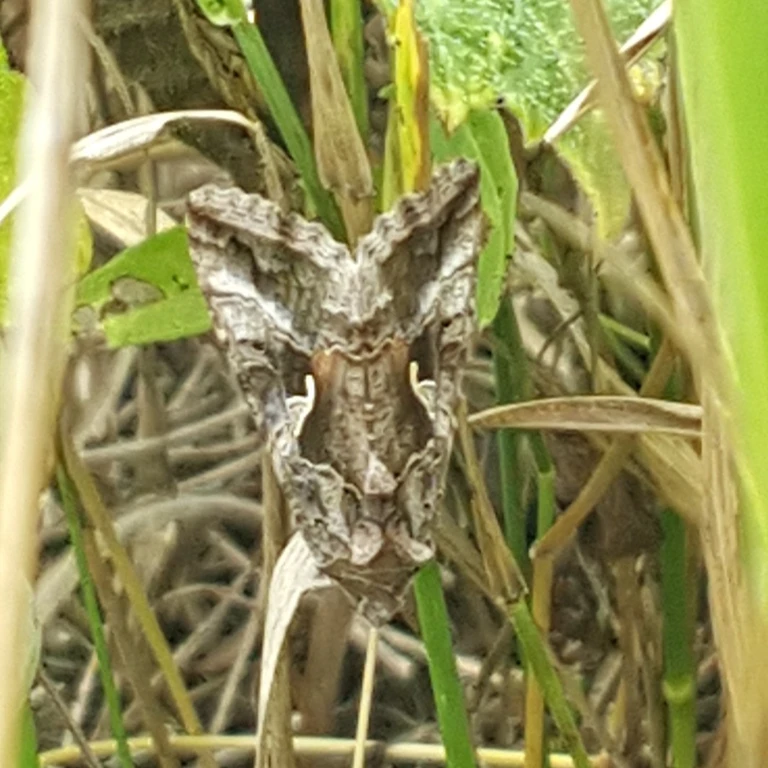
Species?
Autographa gamma
